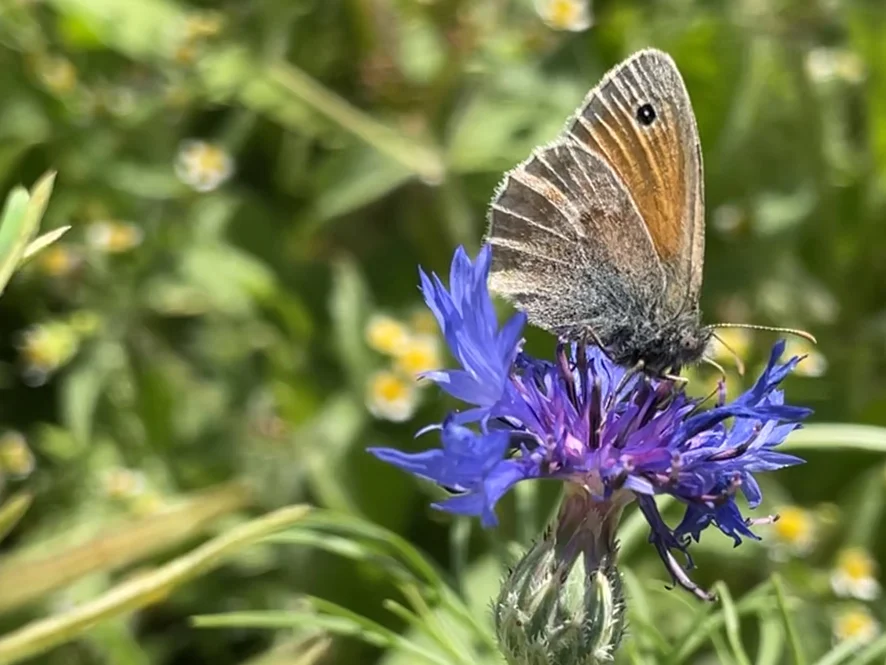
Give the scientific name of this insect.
Coenonympha pamphilus
